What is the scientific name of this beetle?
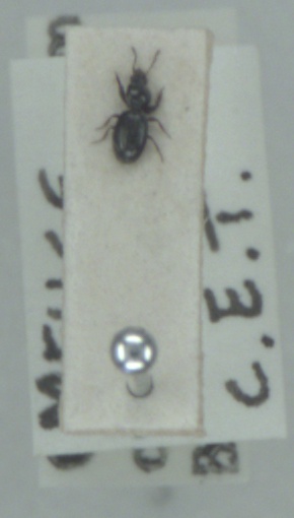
Dyschirius globosus
